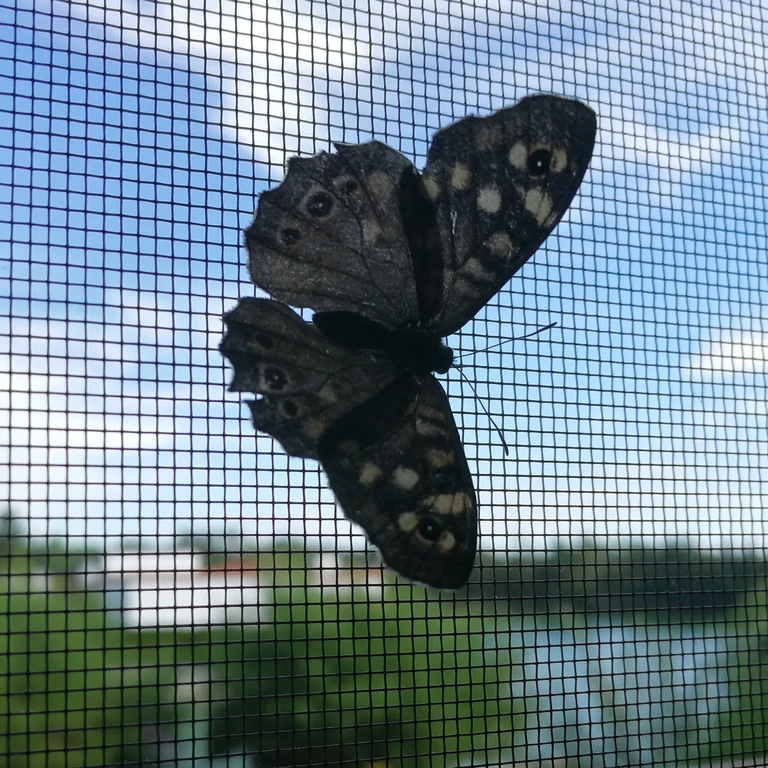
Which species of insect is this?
Pararge aegeria
